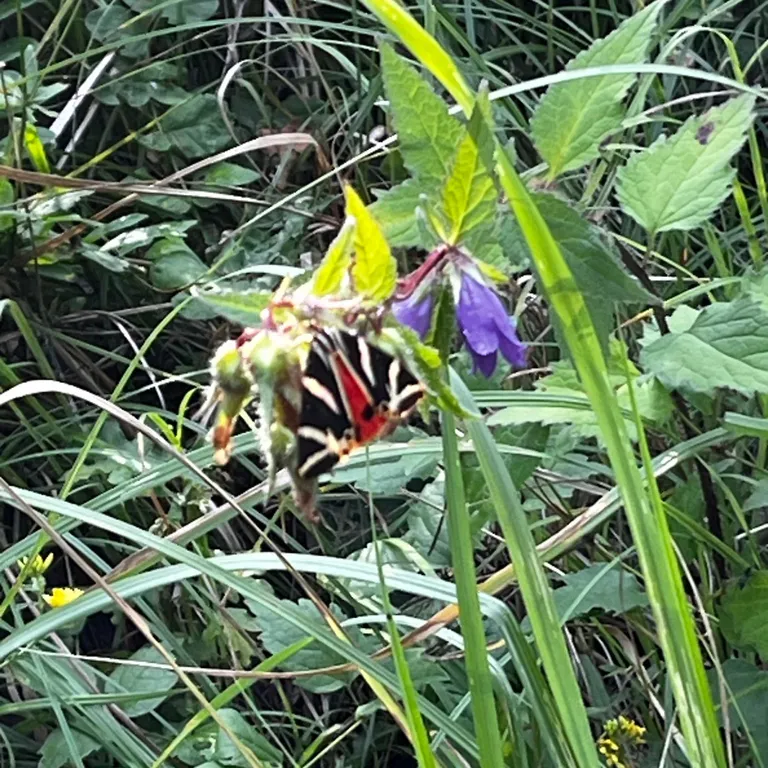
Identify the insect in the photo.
Euplagia quadripunctaria
